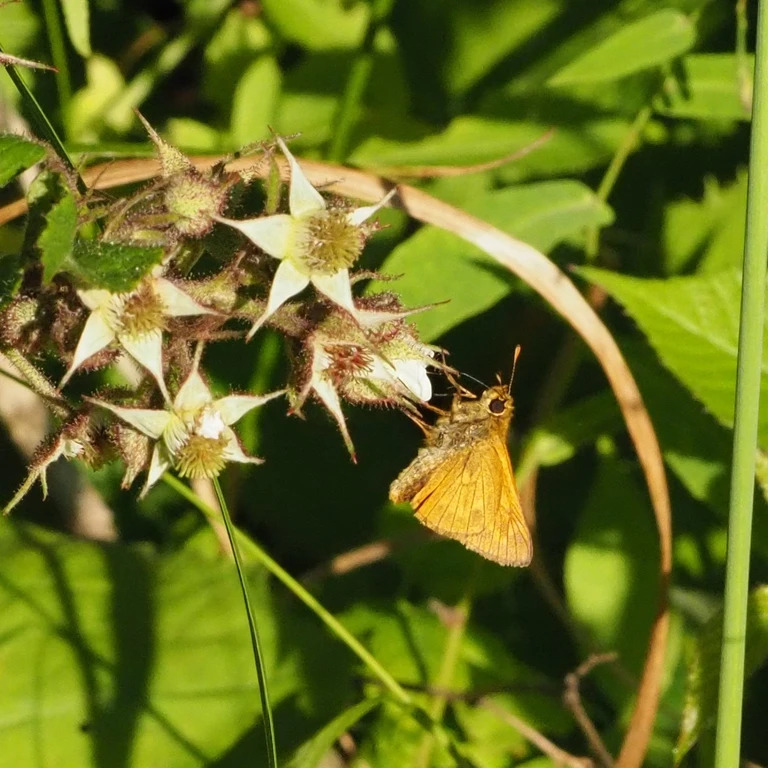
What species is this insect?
Ochlodes sylvanus (also Ochlodes venata)
